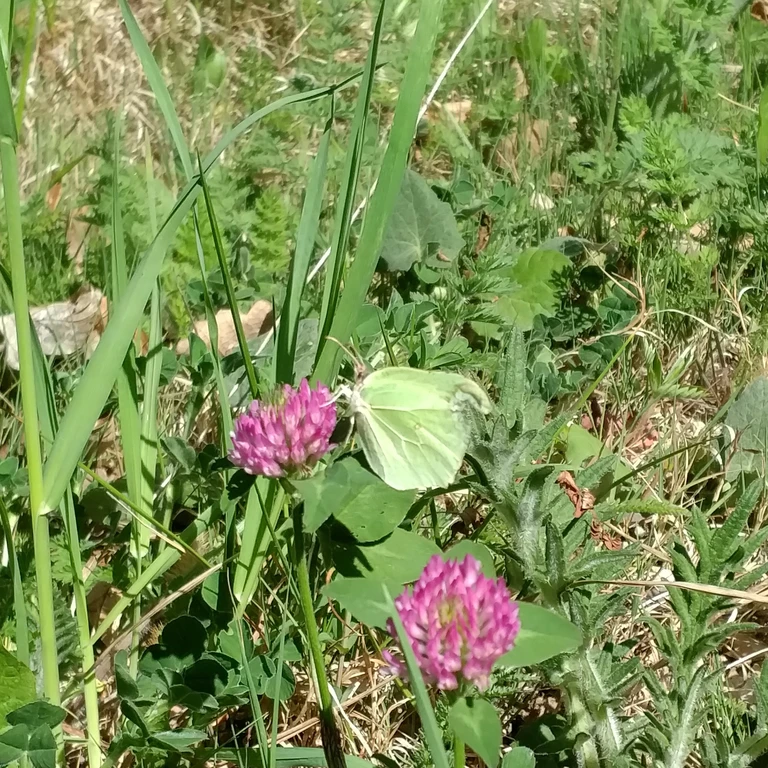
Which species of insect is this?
Gonepteryx rhamni
